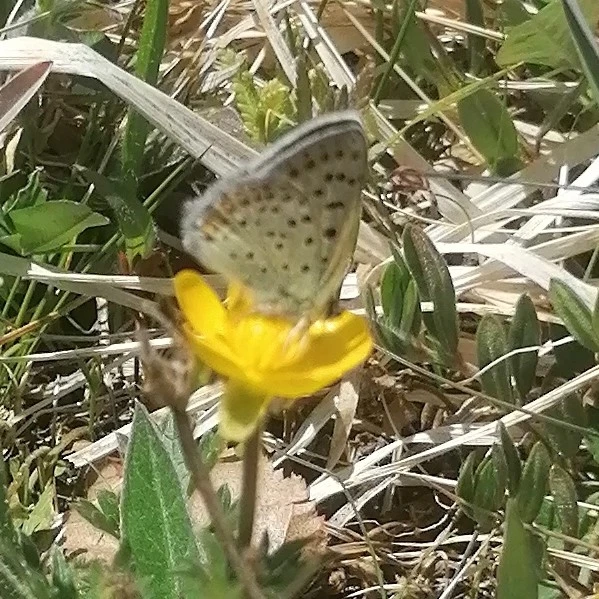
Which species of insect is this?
Lycaena tityrus (also Loweia tityrus)
